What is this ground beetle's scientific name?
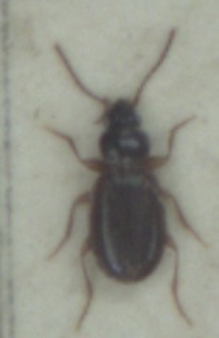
Trechus obtusus
